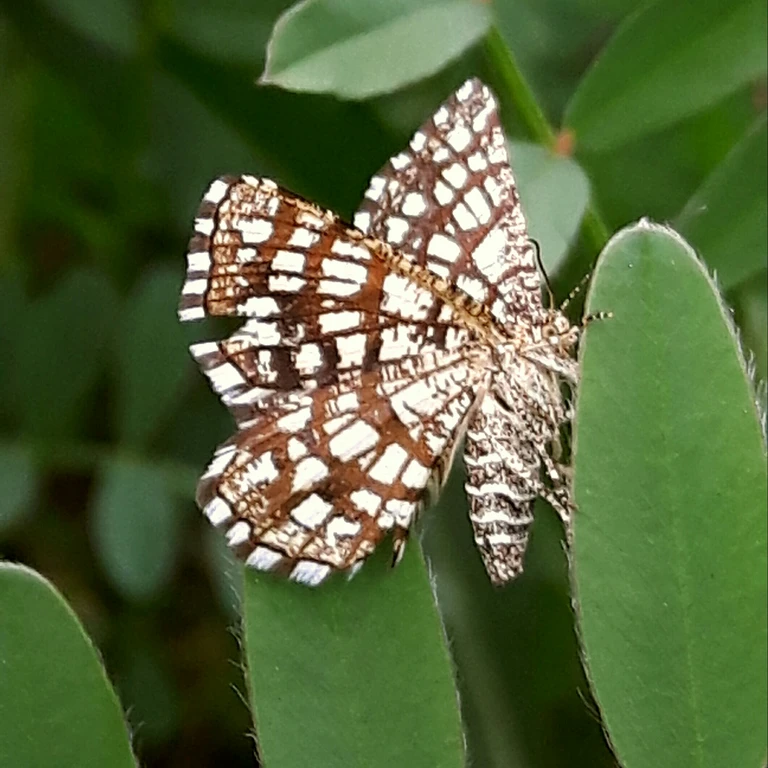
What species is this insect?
Chiasmia clathrata
